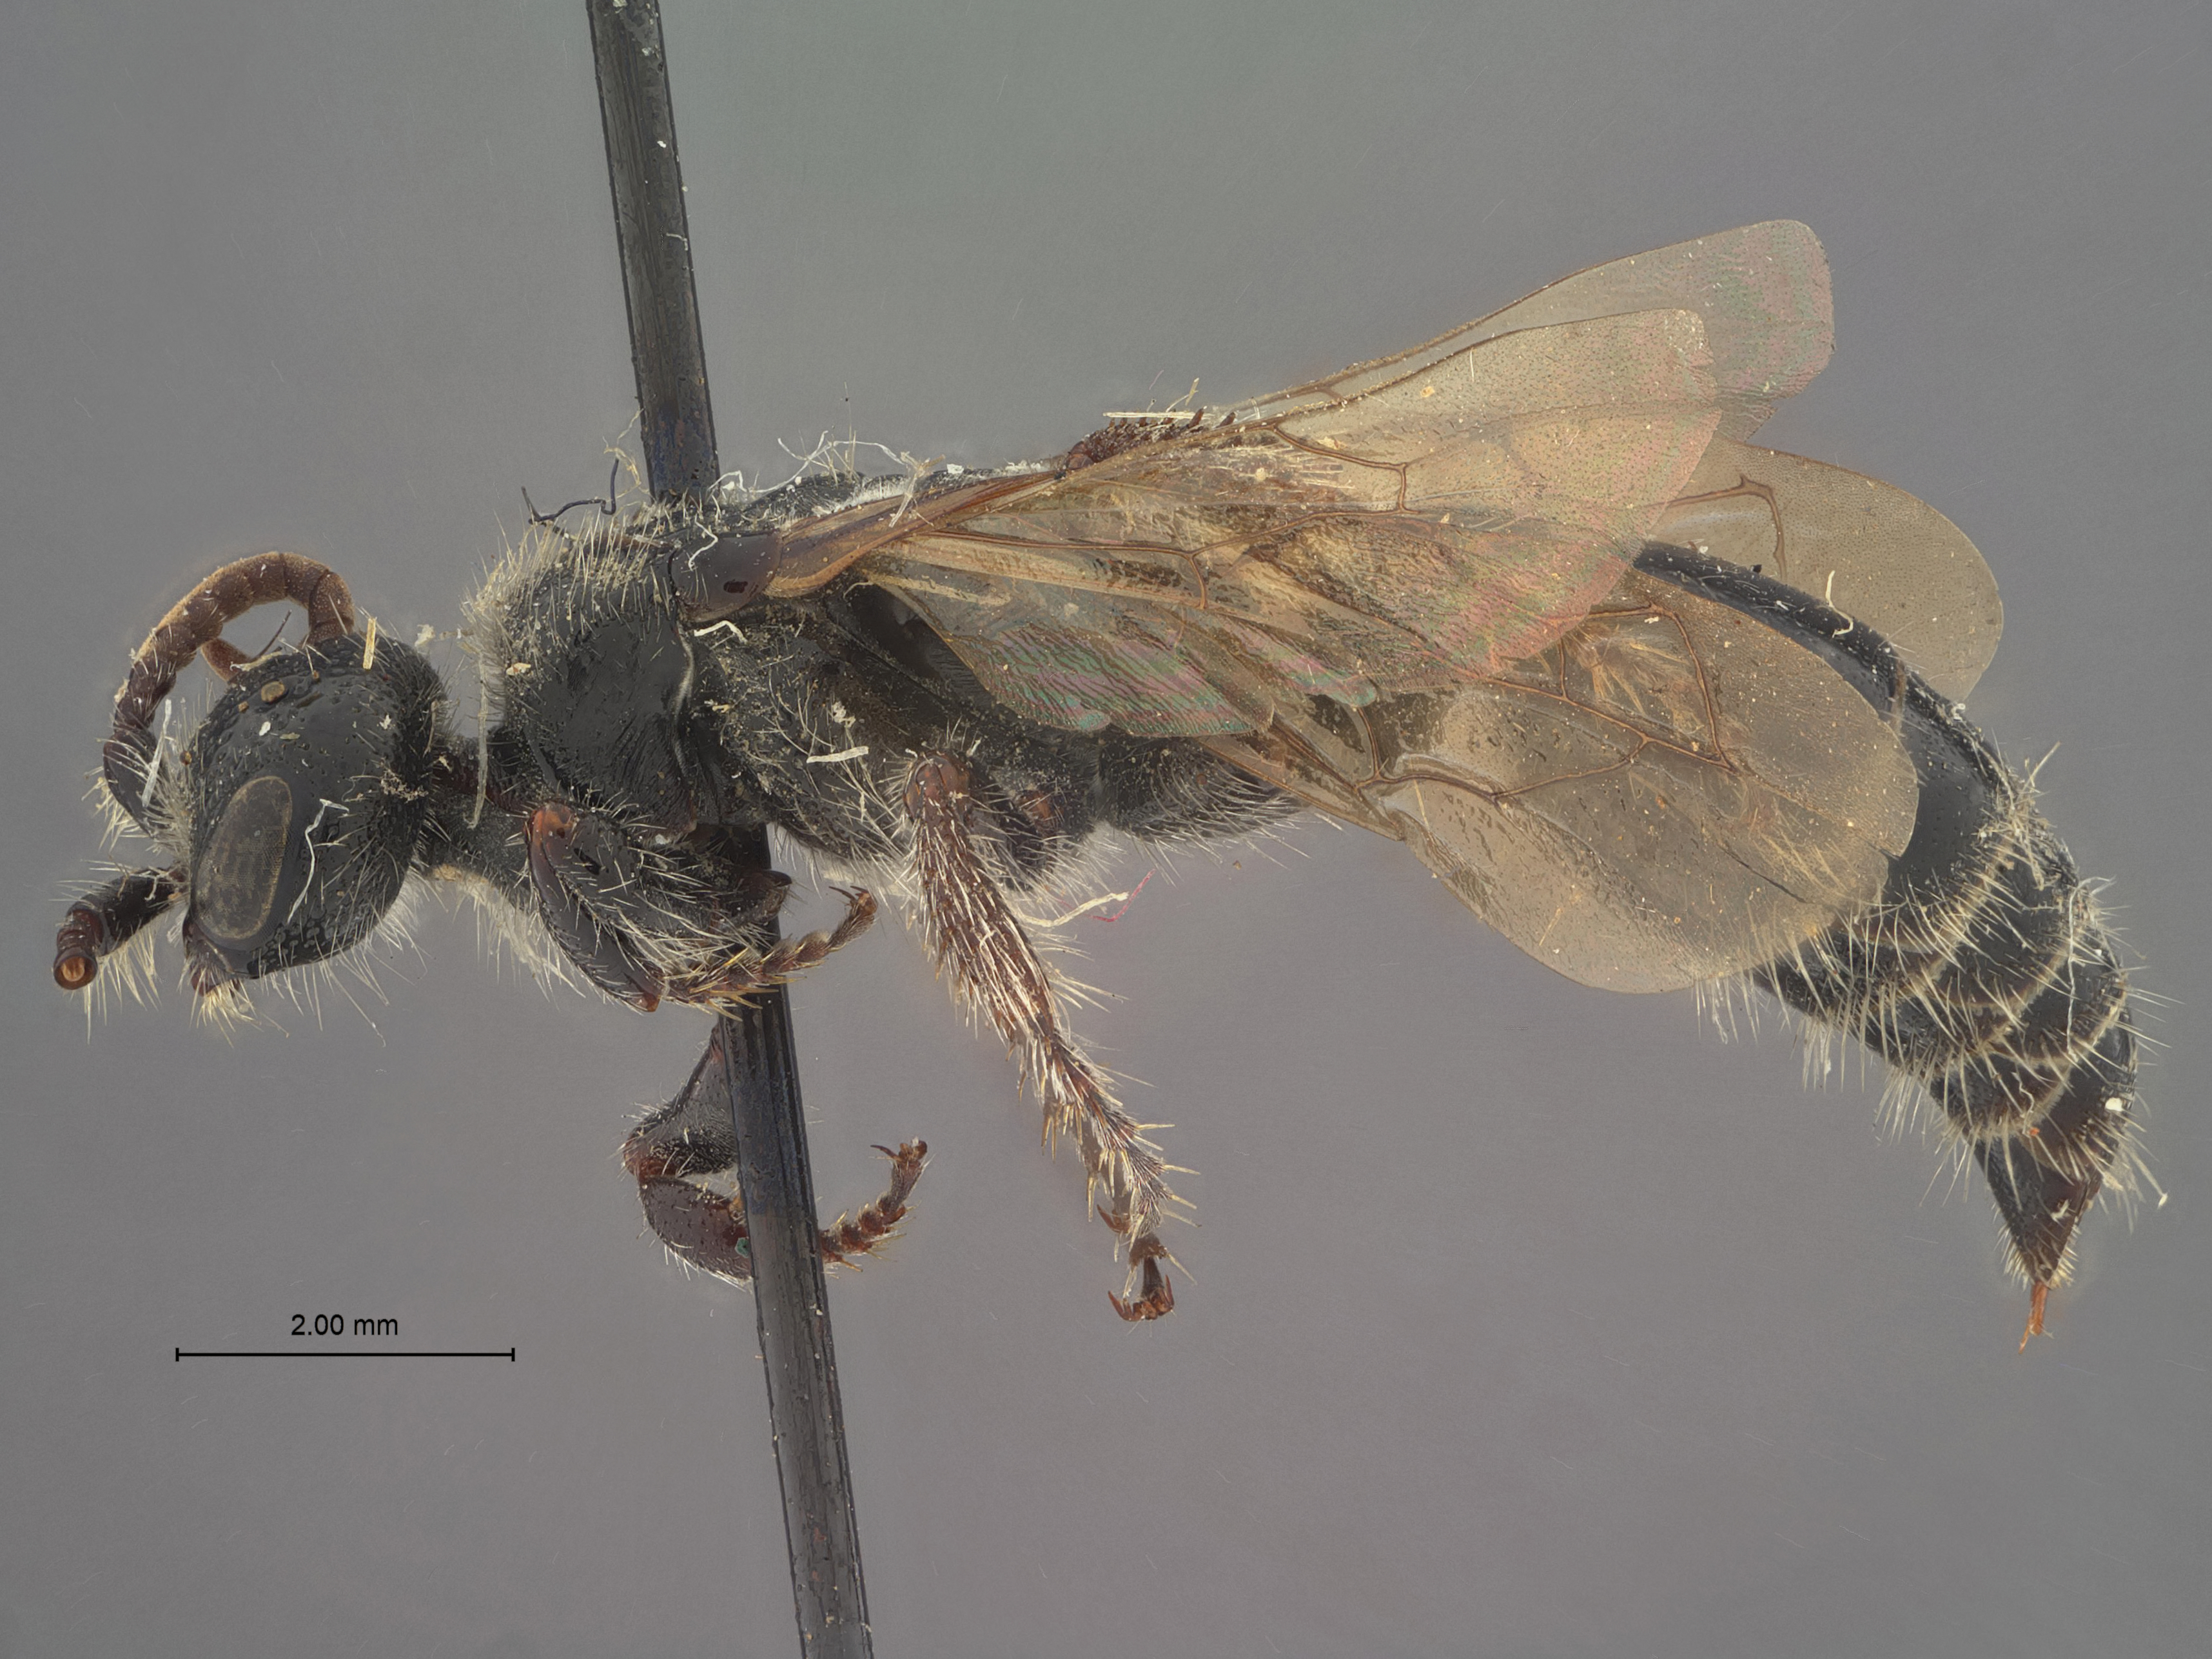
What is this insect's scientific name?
Tiphia indisincta
